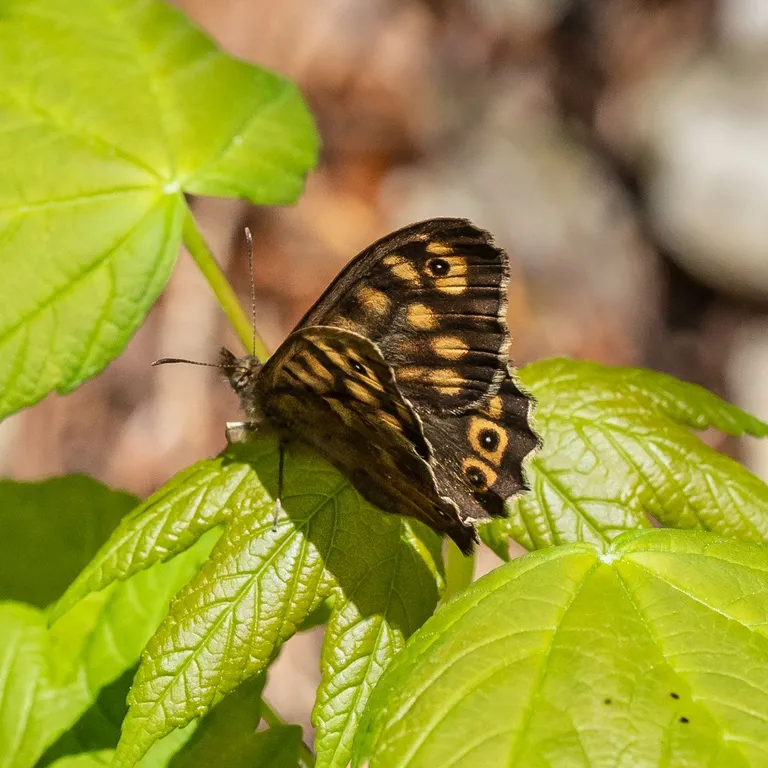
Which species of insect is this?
Pararge aegeria
